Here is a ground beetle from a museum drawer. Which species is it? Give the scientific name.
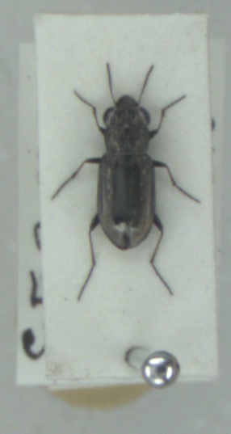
Notiophilus quadripunctatus
